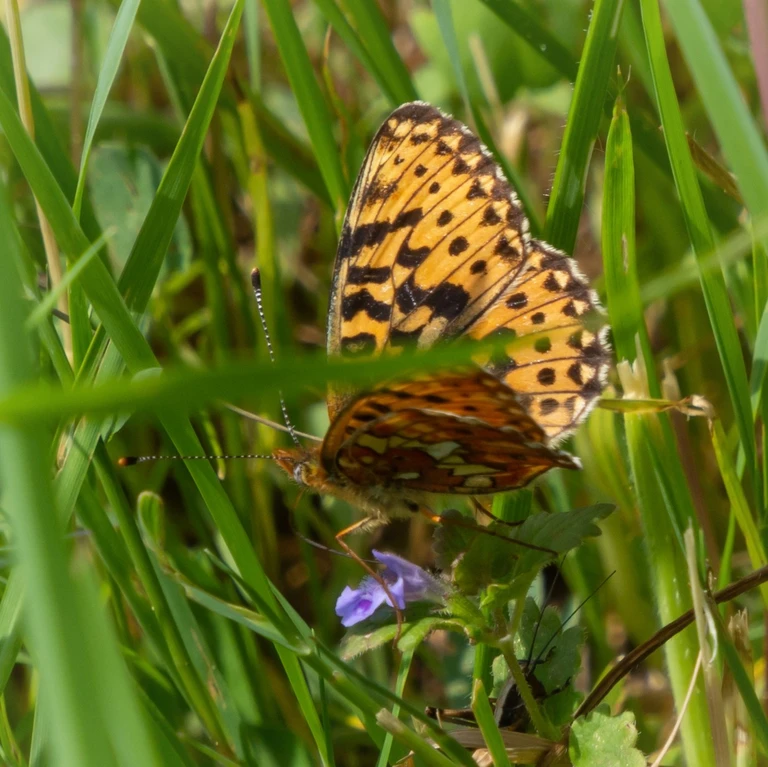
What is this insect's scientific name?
Boloria euphrosyne (also Clossiana euphrosyne)
